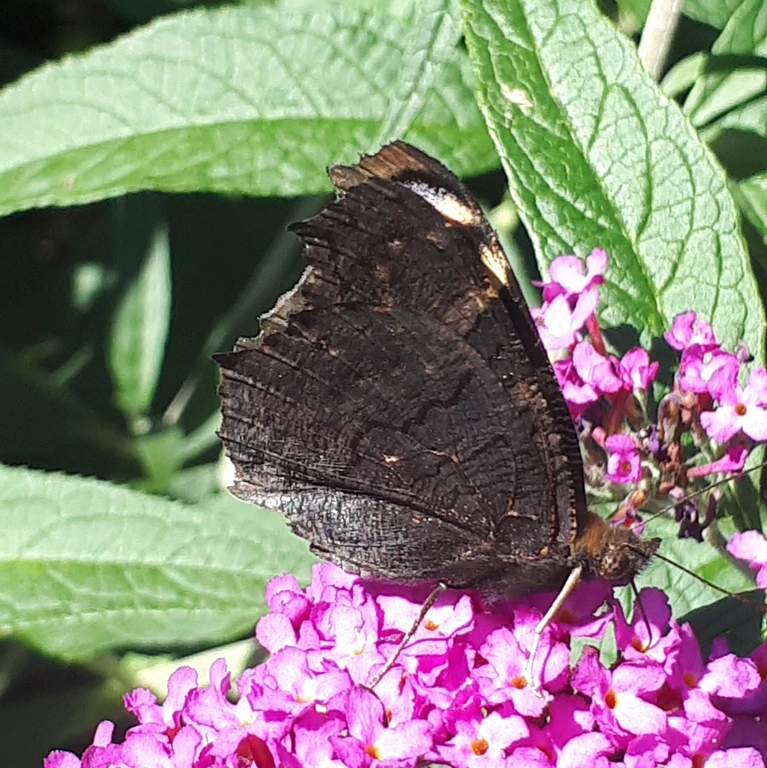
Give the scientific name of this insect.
Aglais io
